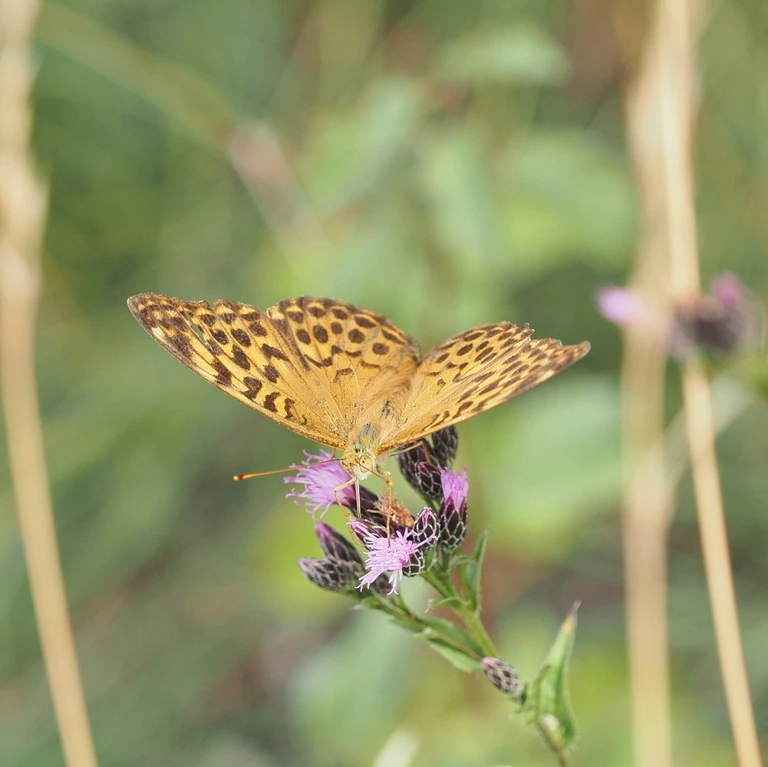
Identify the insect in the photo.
Argynnis paphia
